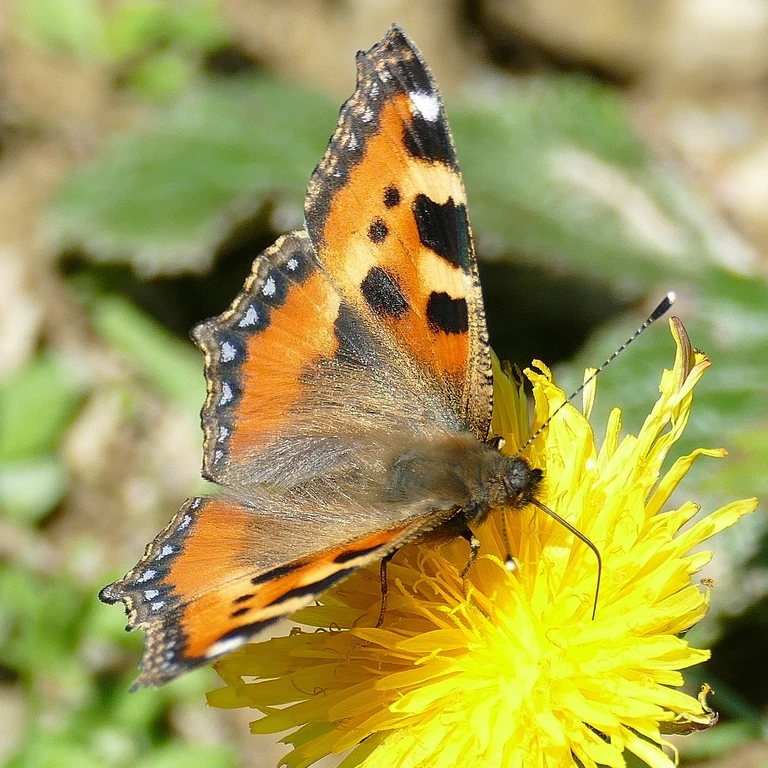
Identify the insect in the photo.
Aglais urticae
